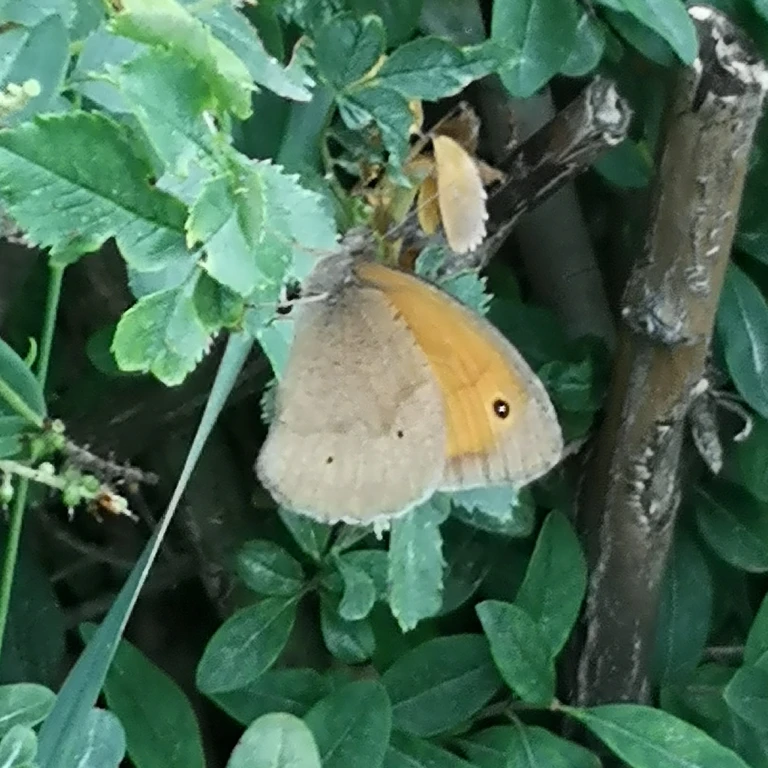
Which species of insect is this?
Maniola jurtina
